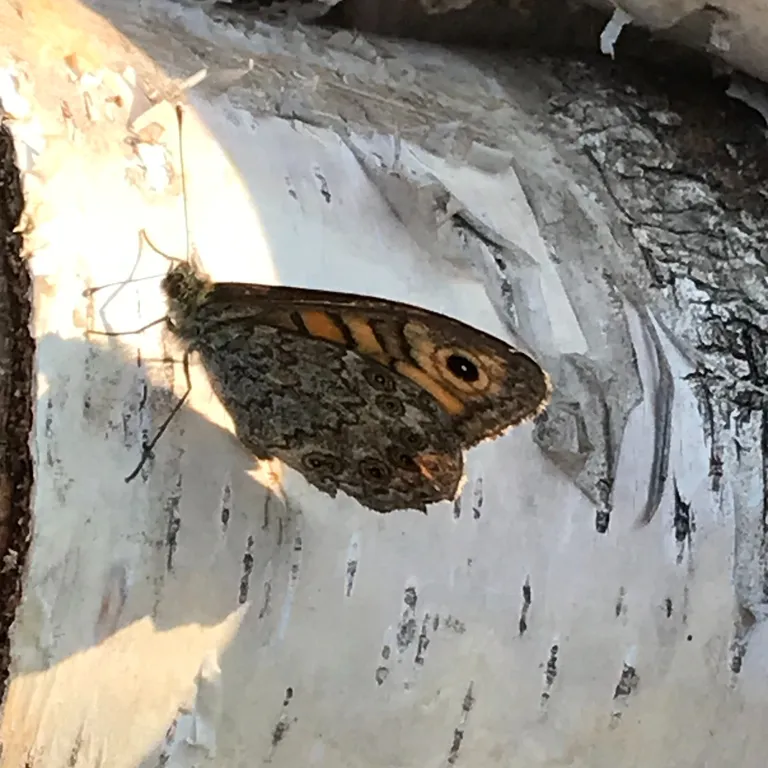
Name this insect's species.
Lasiommata megera (also Pararge megera)
